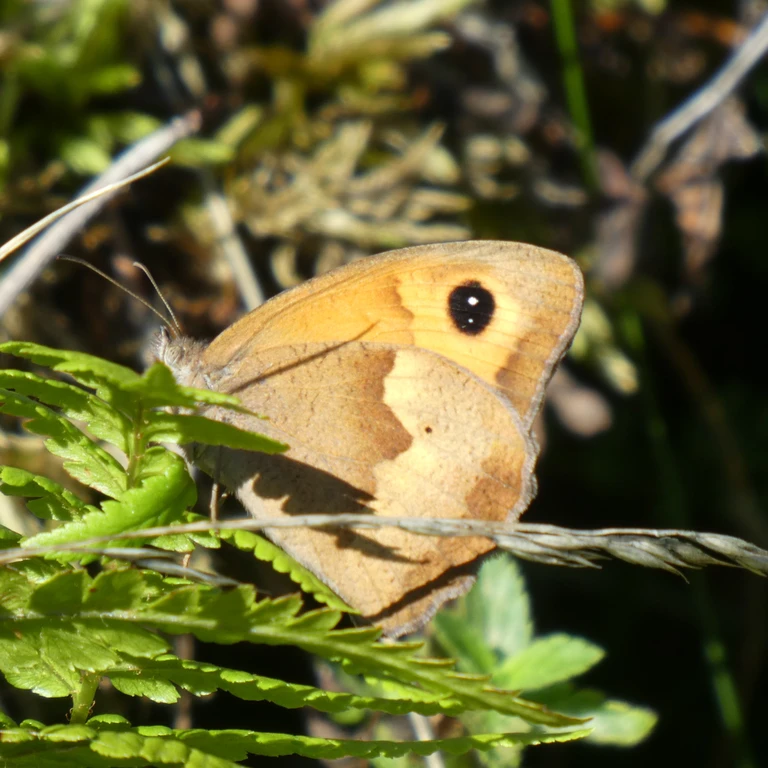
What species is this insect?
Maniola jurtina
